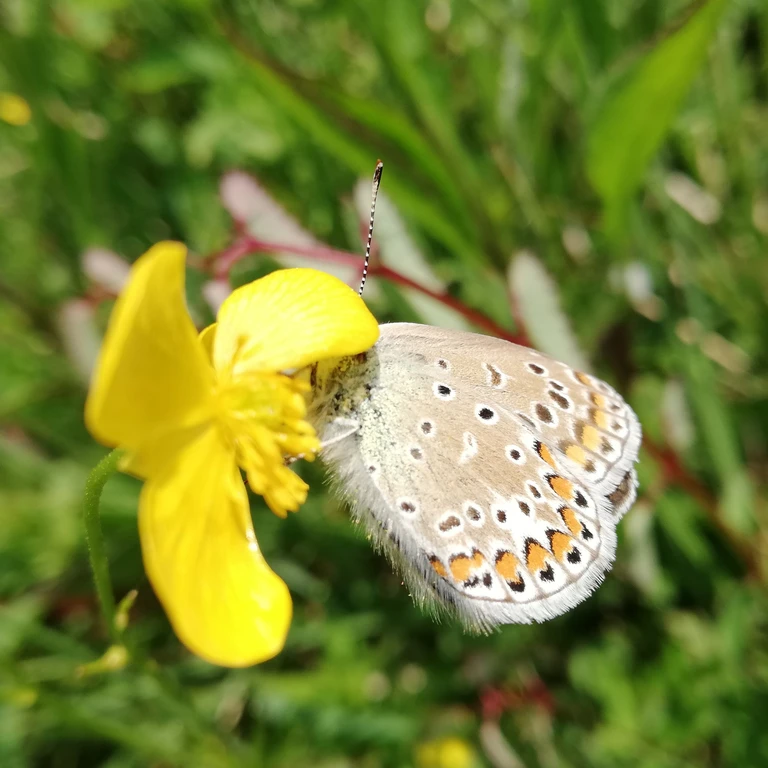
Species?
Polyommatus icarus
